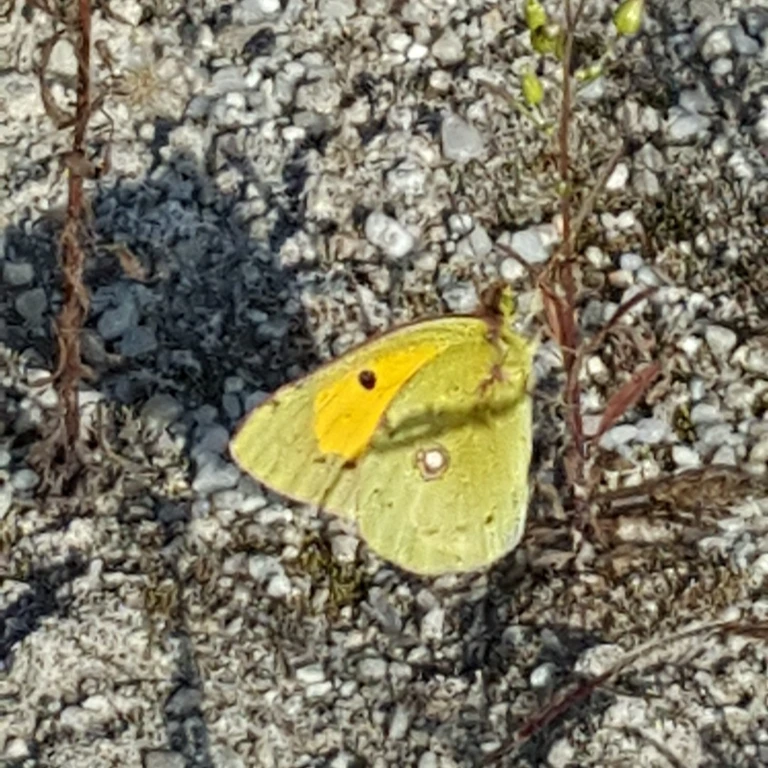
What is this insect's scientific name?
Colias croceus
